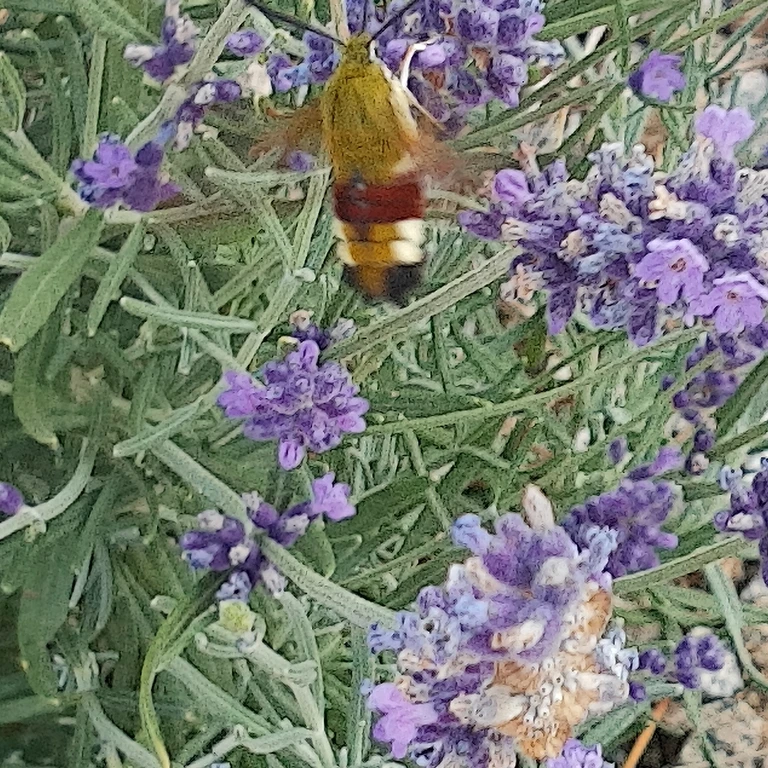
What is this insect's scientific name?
Hemaris fuciformis
